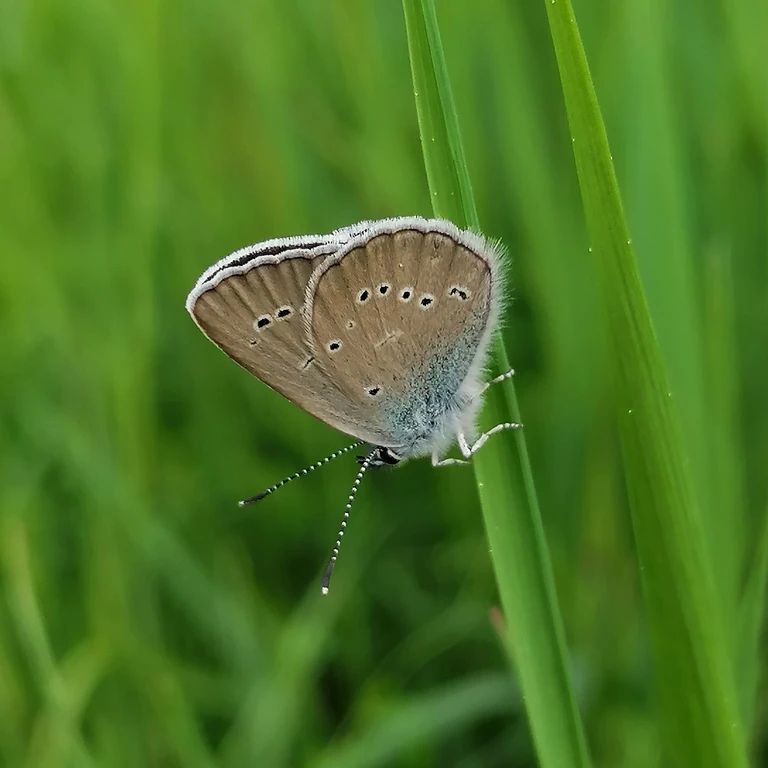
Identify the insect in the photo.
Cyaniris semiargus
